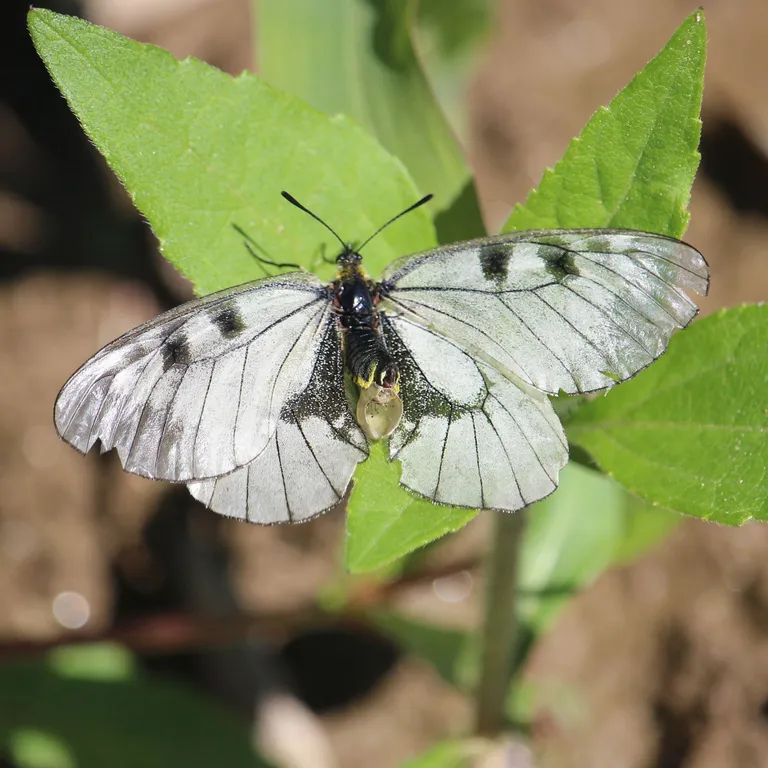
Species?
Parnassius mnemosyne
